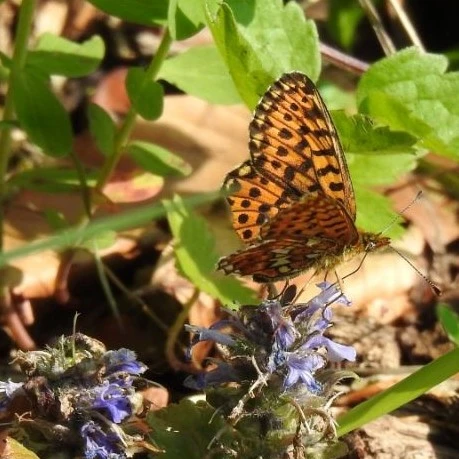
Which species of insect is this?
Boloria euphrosyne (also Clossiana euphrosyne)
